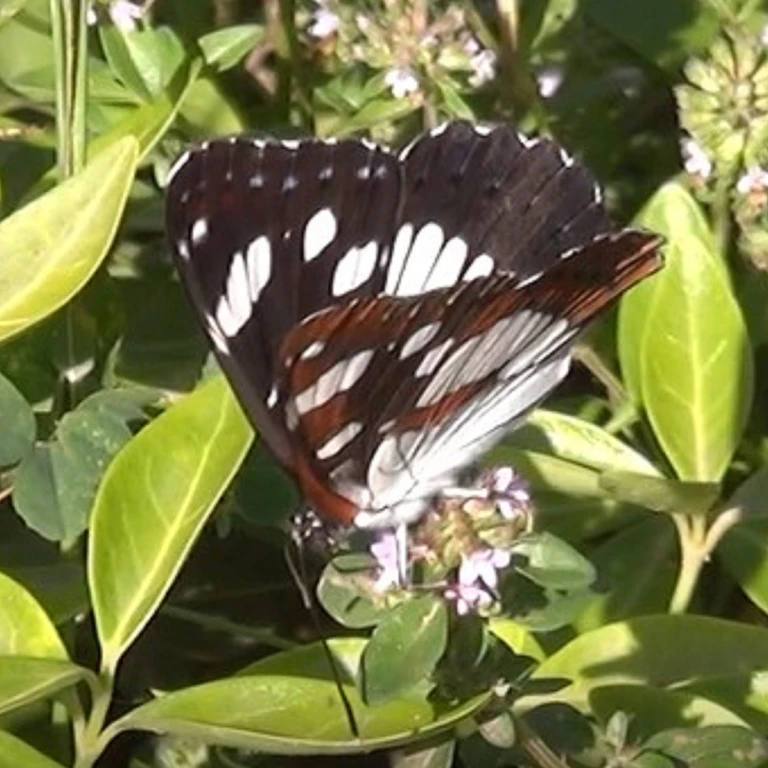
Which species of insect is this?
Limenitis reducta
